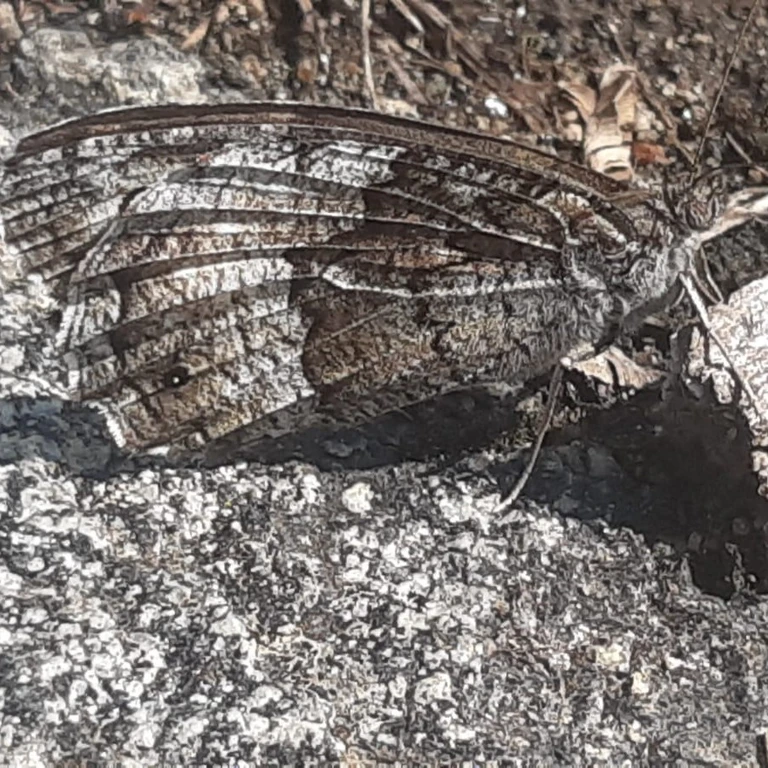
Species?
Hipparchia fagi
